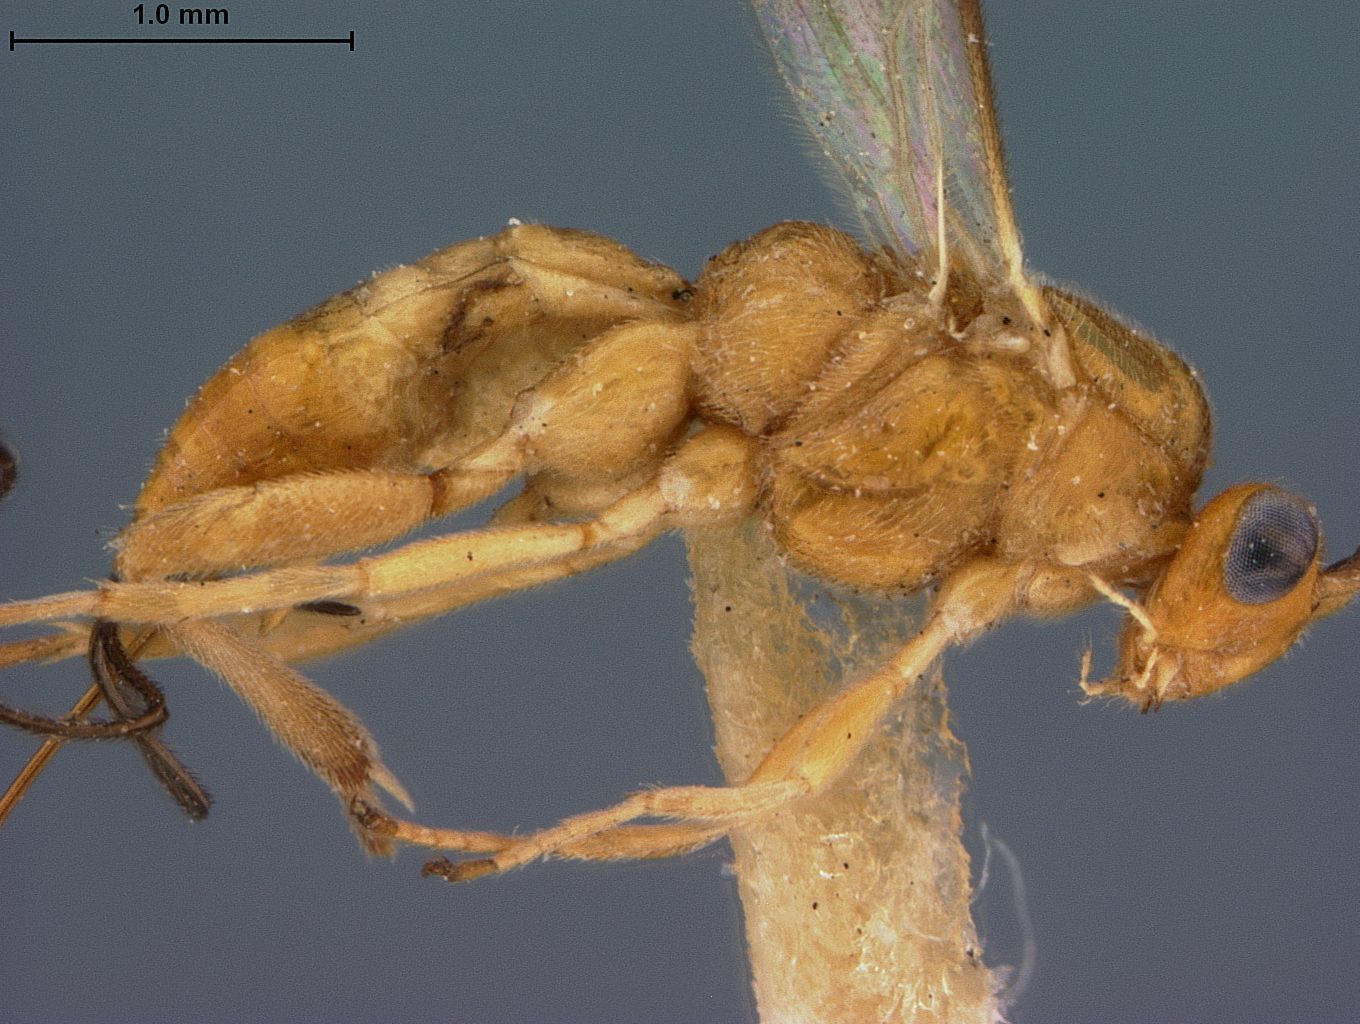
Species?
Camptothlipsis flavidus
